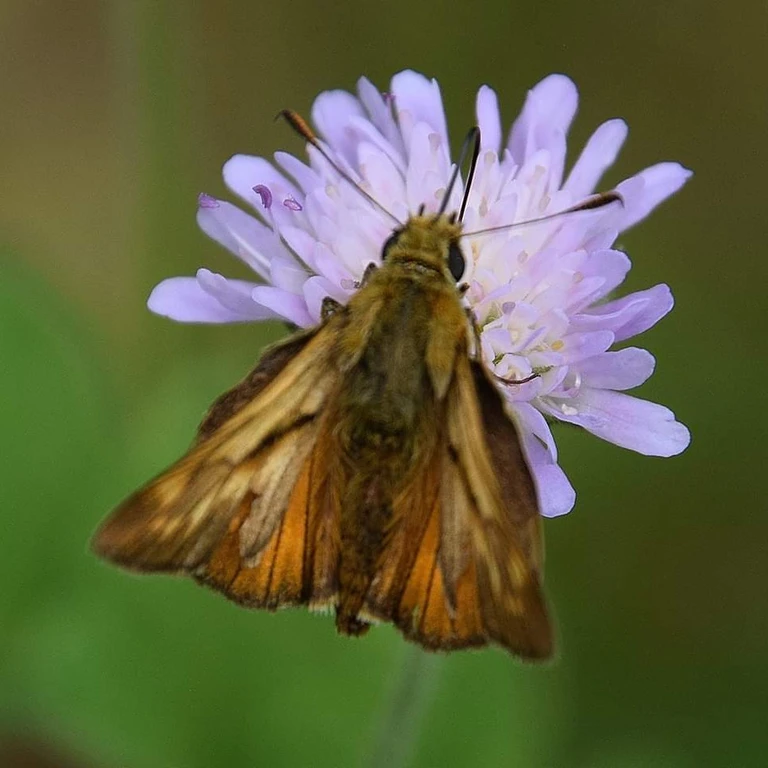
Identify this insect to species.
Ochlodes sylvanus (also Ochlodes venata)
